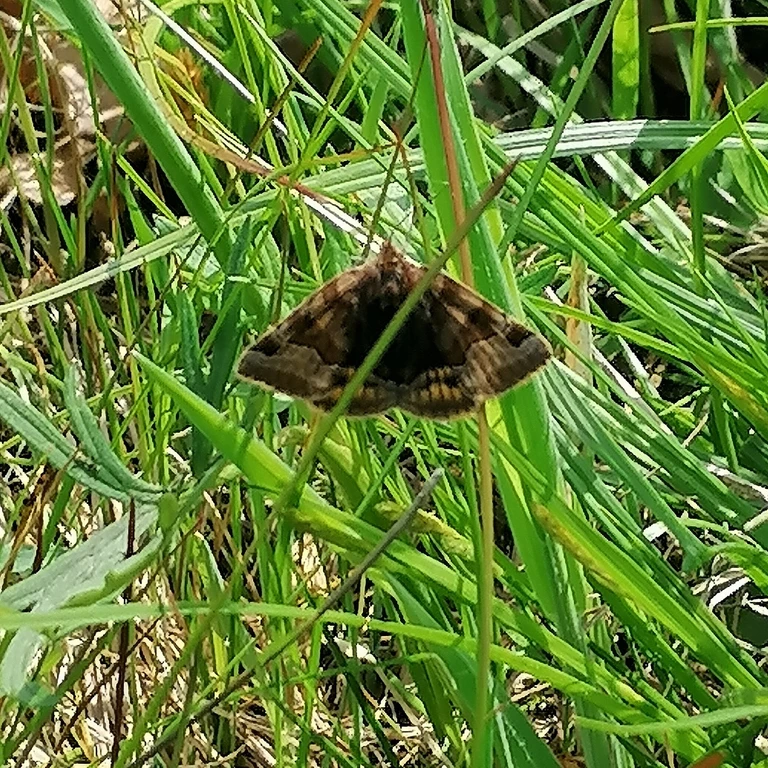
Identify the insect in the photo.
Euclidia glyphica
